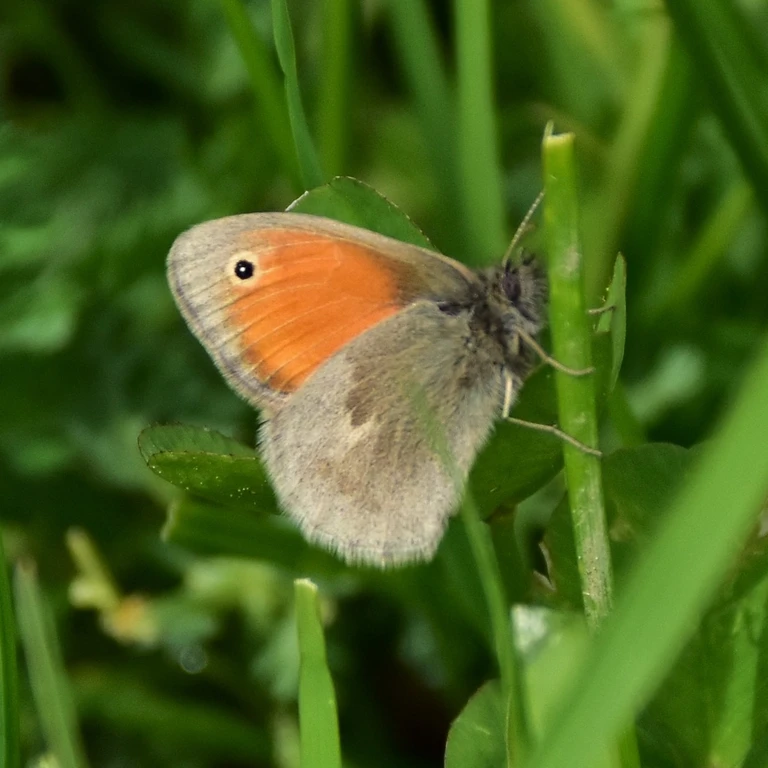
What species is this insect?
Coenonympha pamphilus
